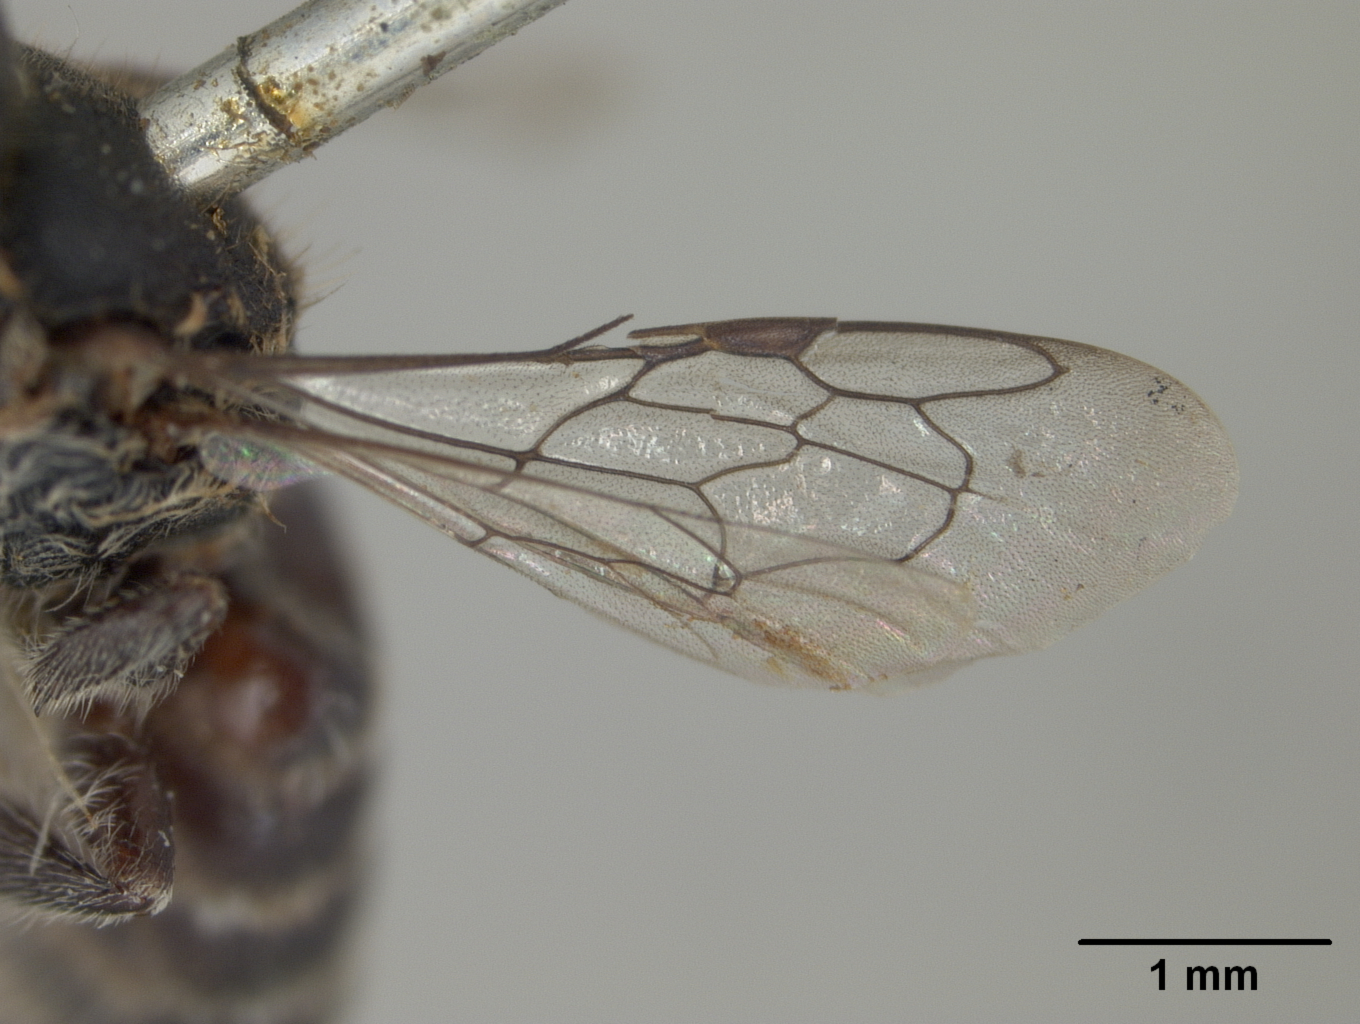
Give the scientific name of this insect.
Megachile fultoni
